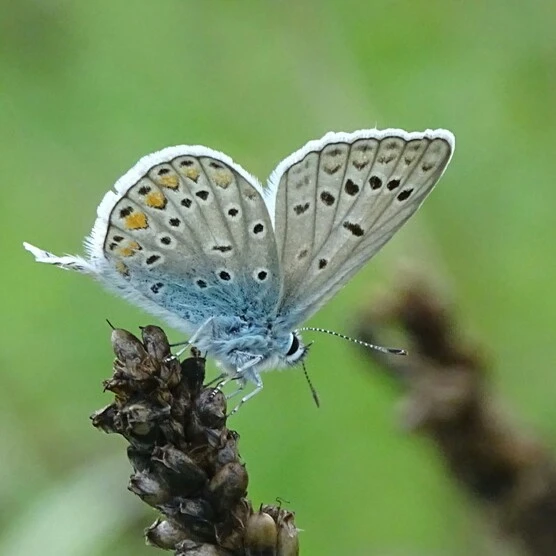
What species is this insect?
Polyommatus icarus
